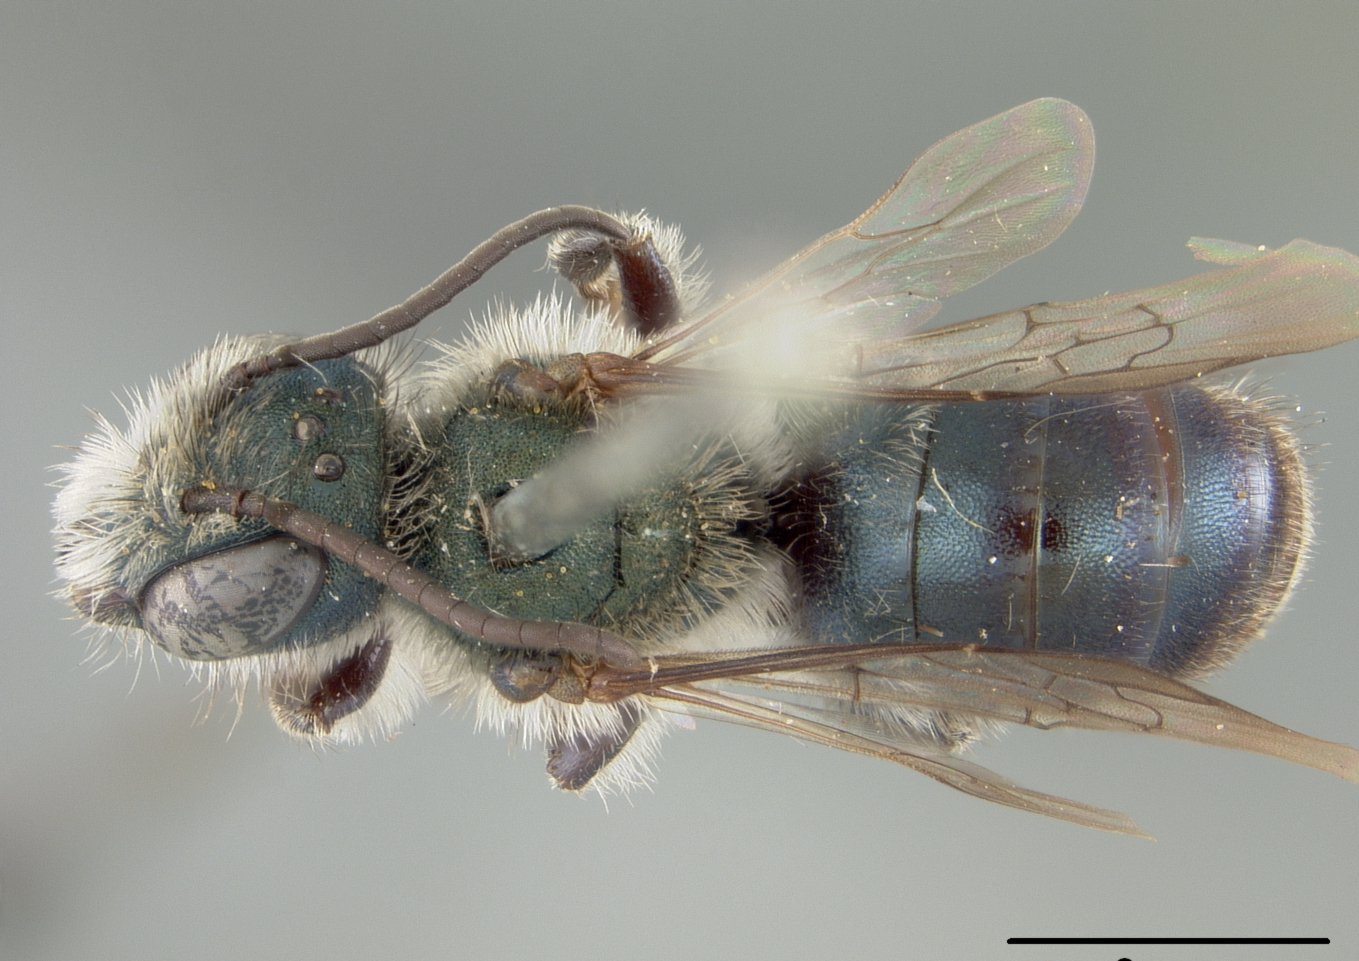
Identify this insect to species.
Osmia pulsatillae
